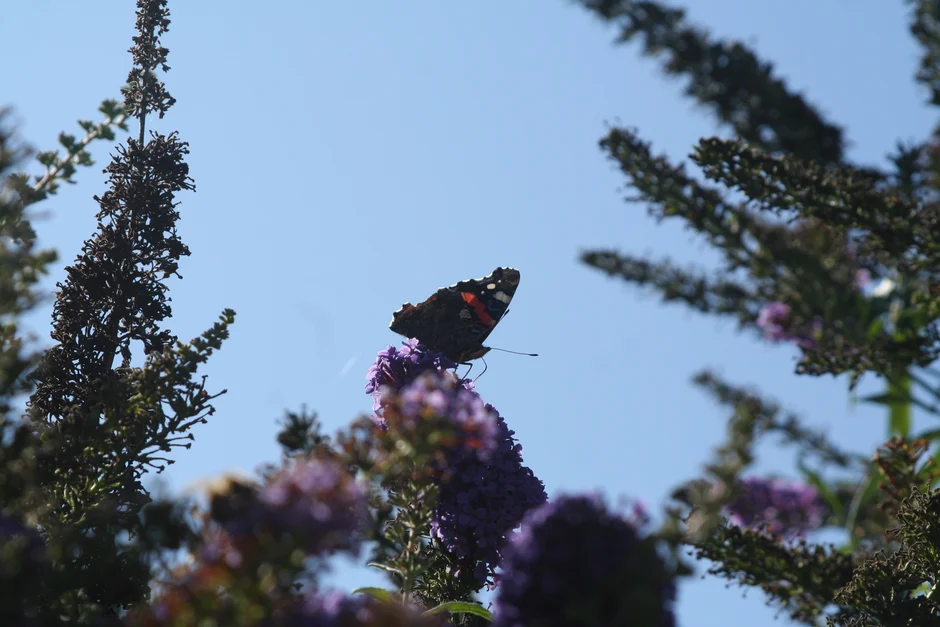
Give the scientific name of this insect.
Vanessa atalanta
